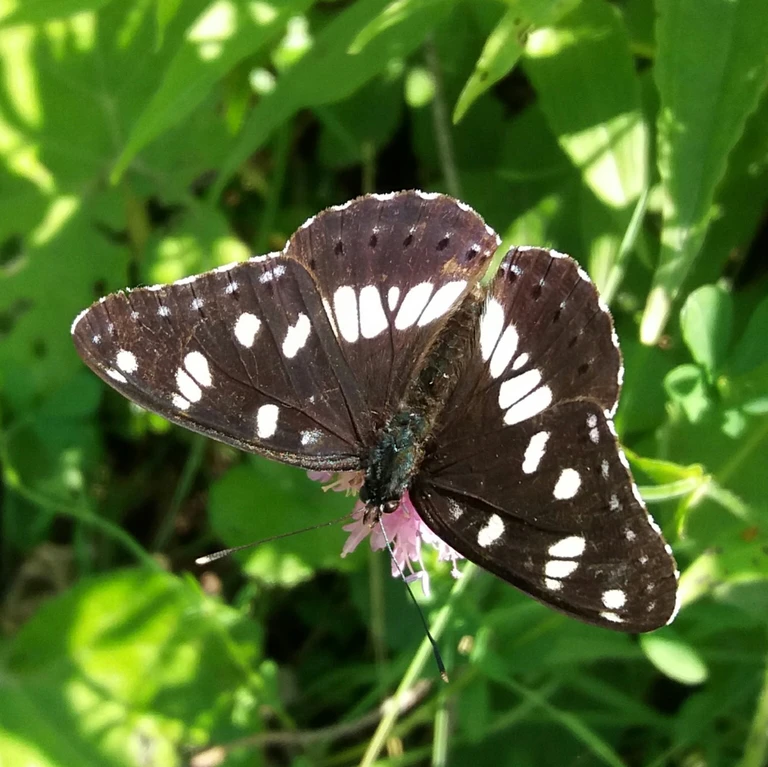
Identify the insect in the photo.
Limenitis reducta
